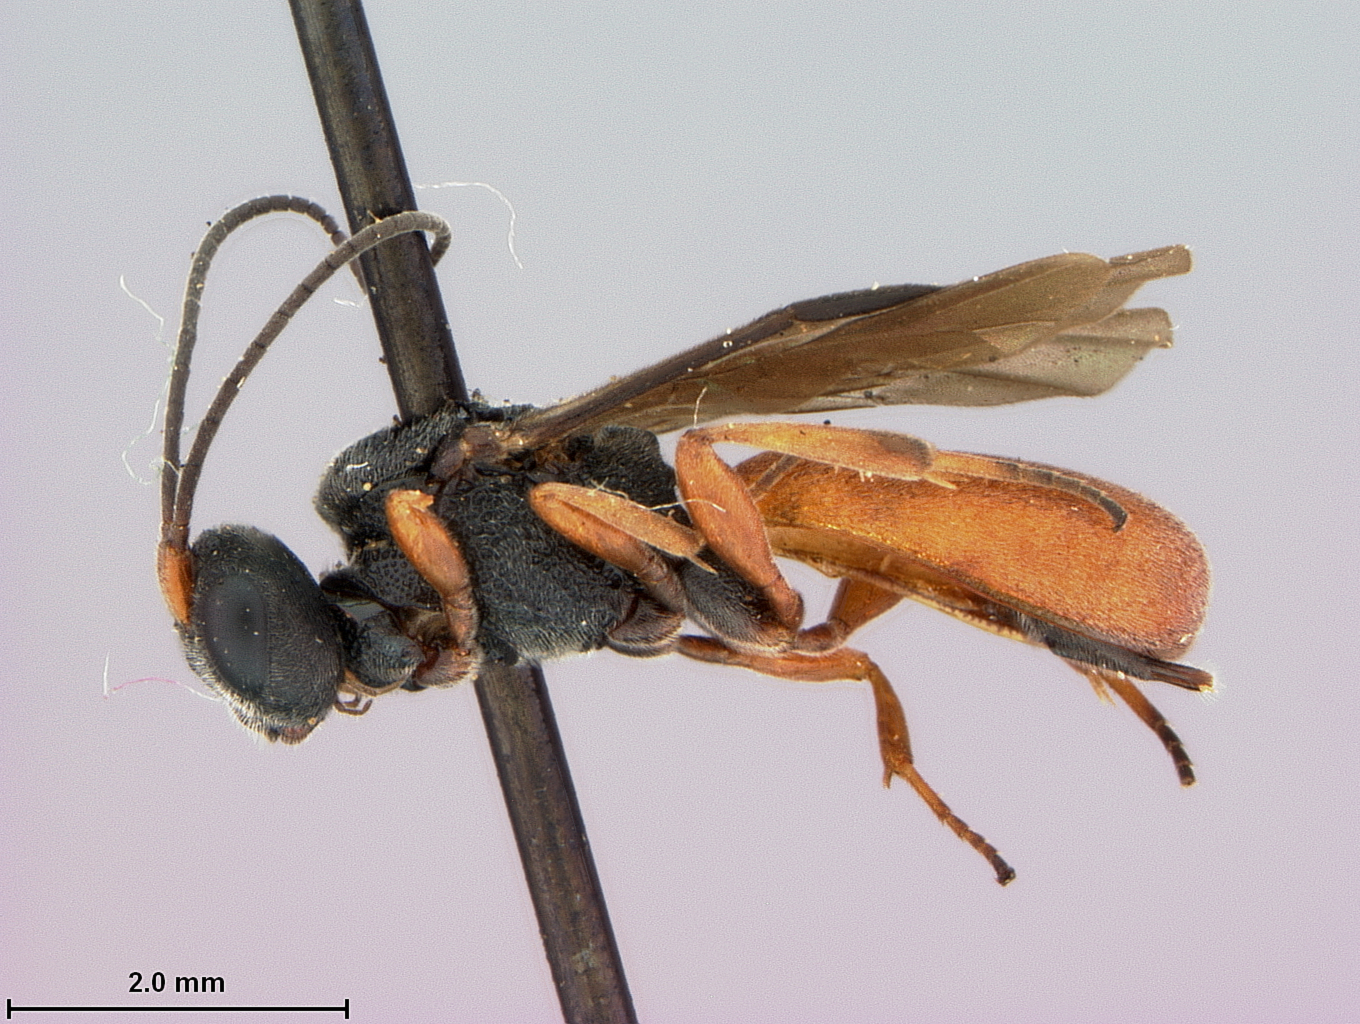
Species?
Chelonus confusus
